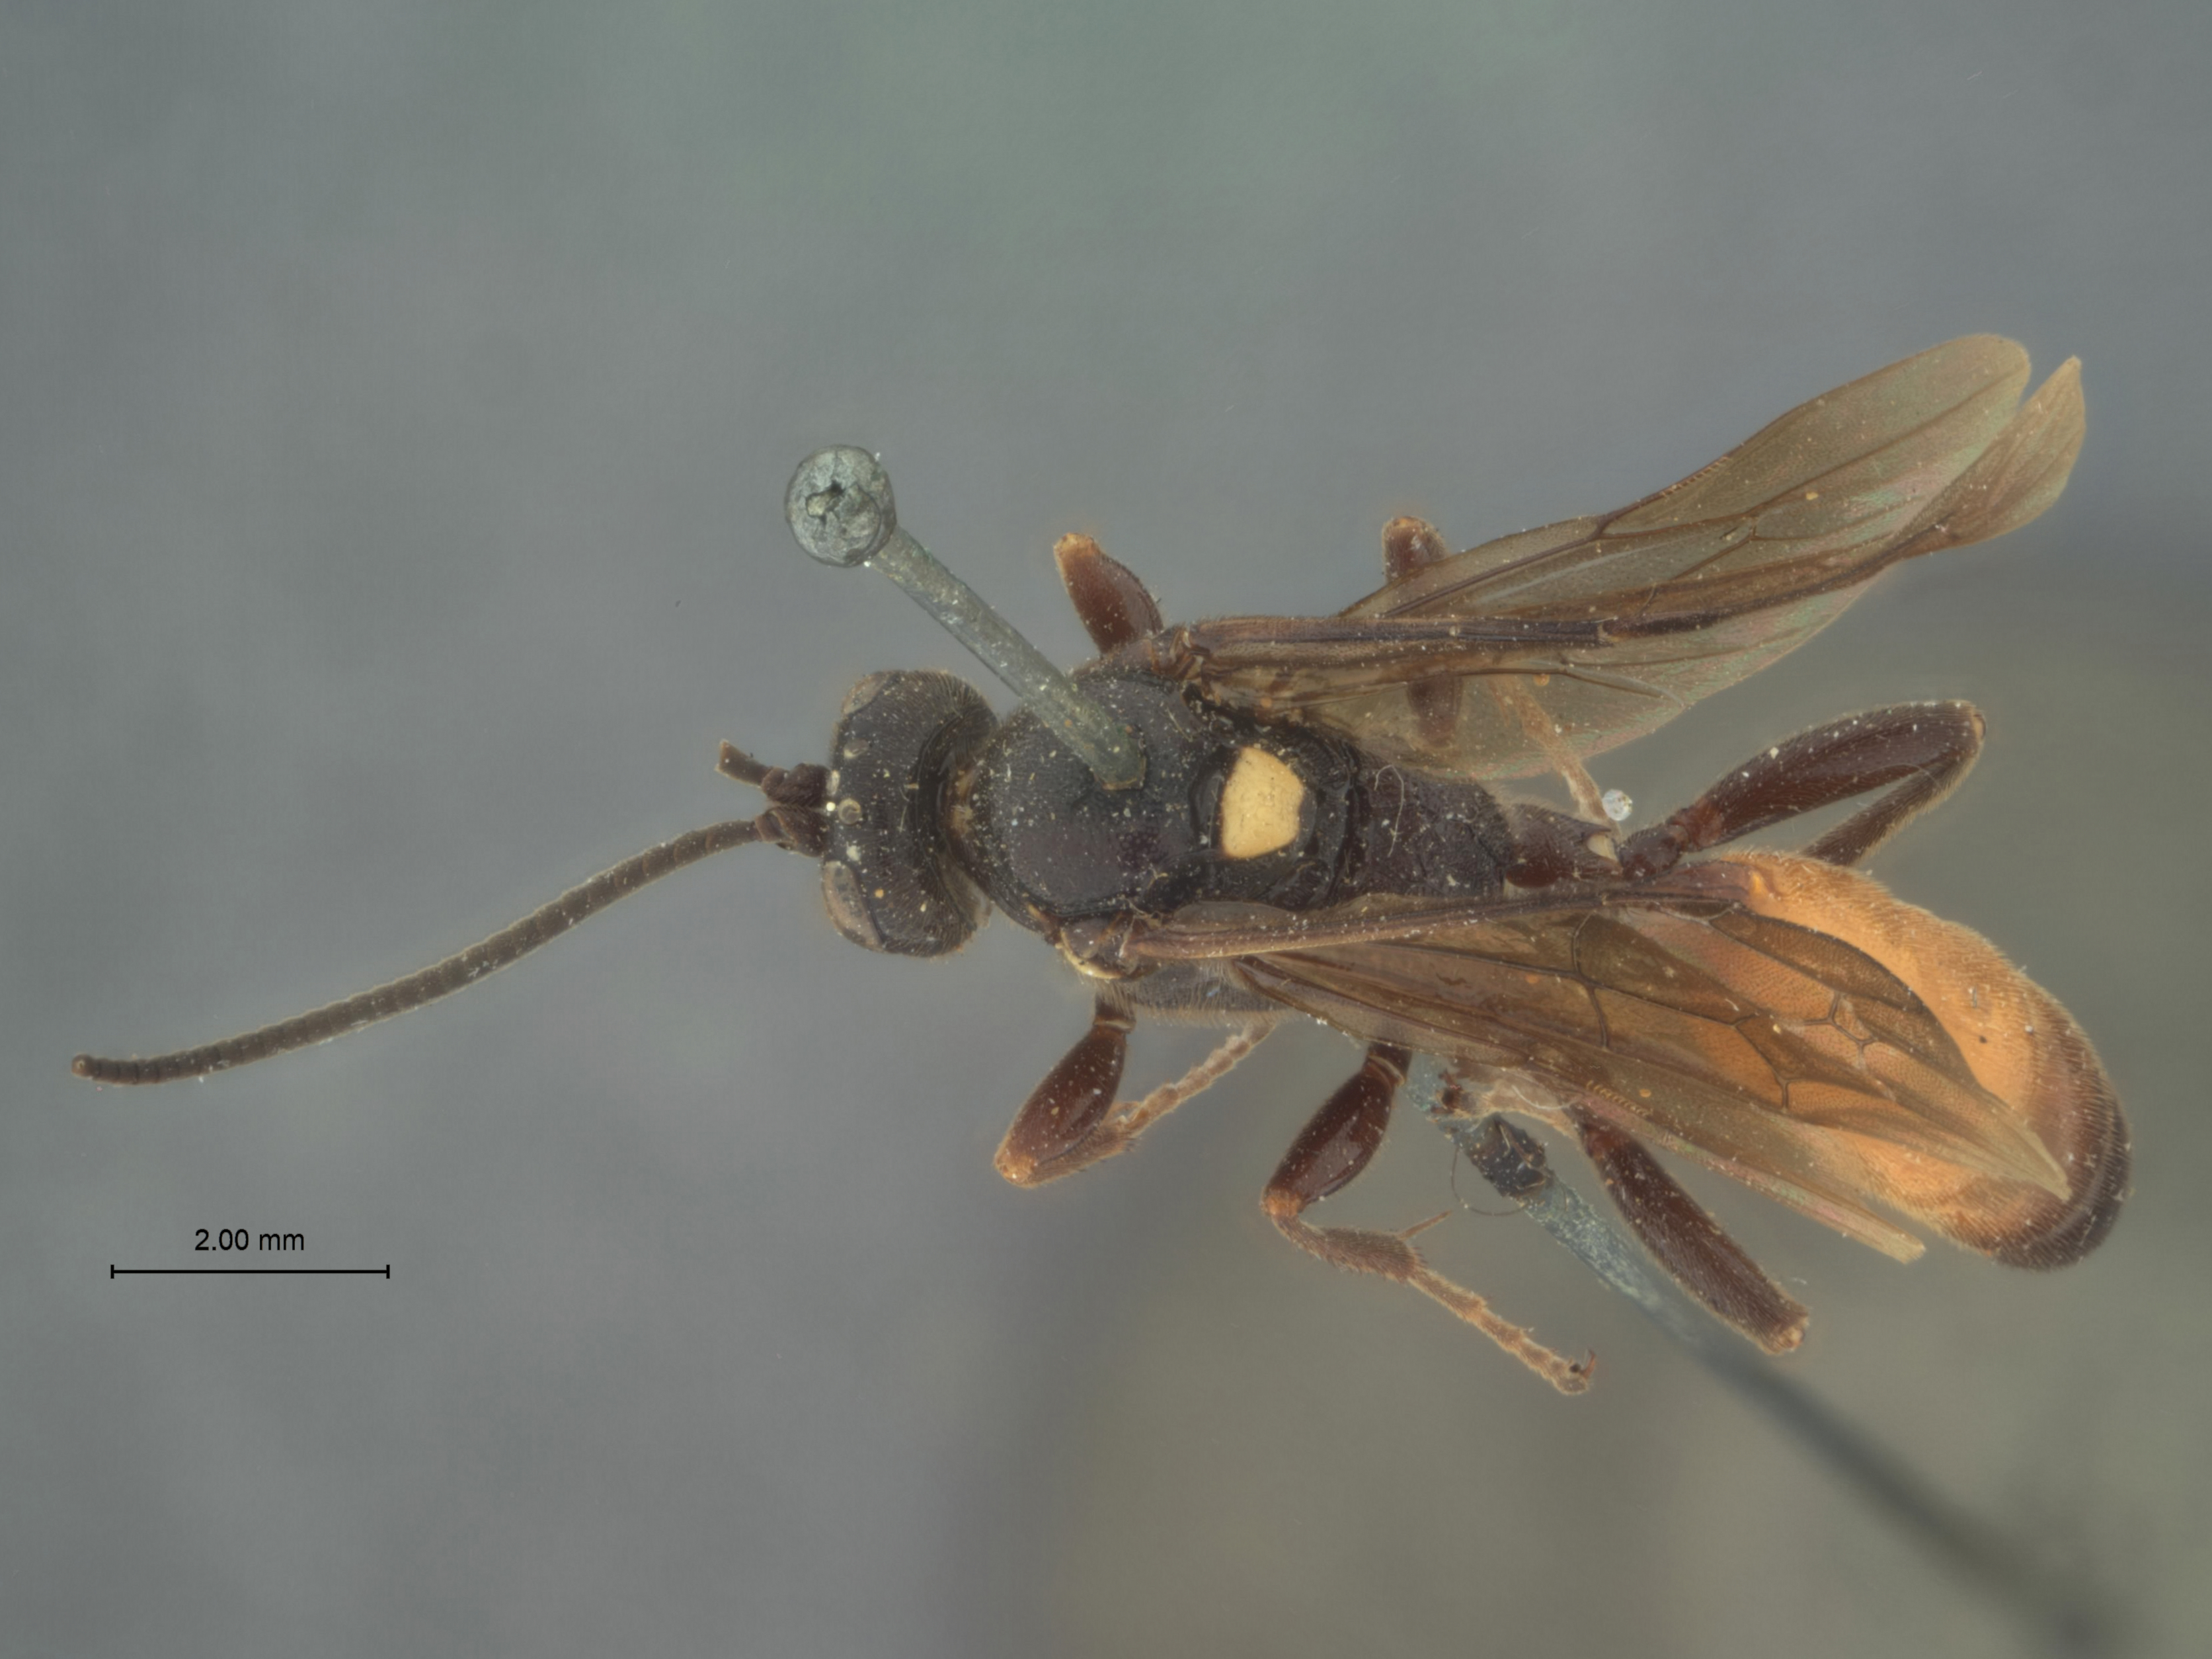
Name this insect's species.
Ichneumon belfragei
